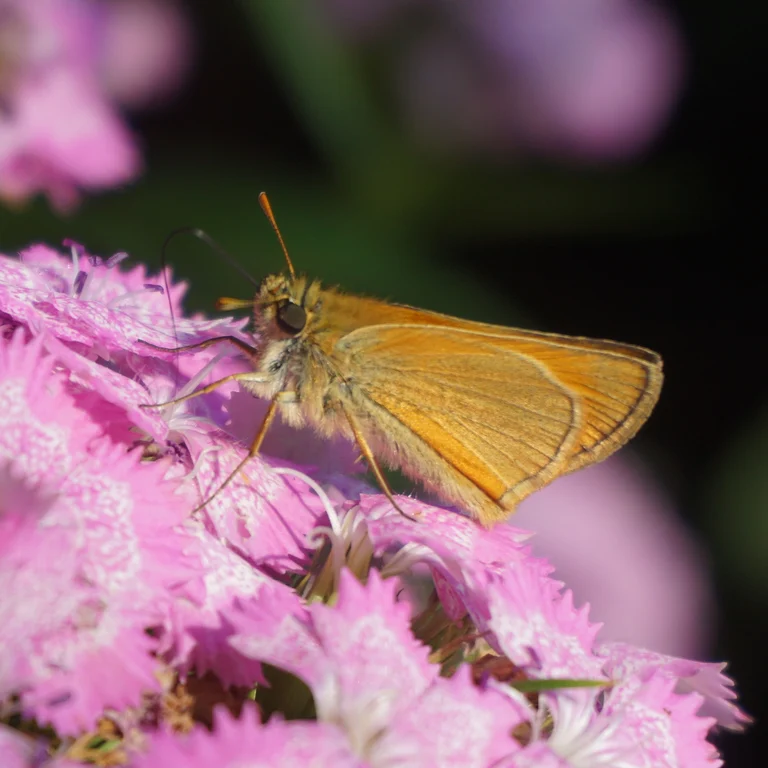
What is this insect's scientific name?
Thymelicus sylvestris
